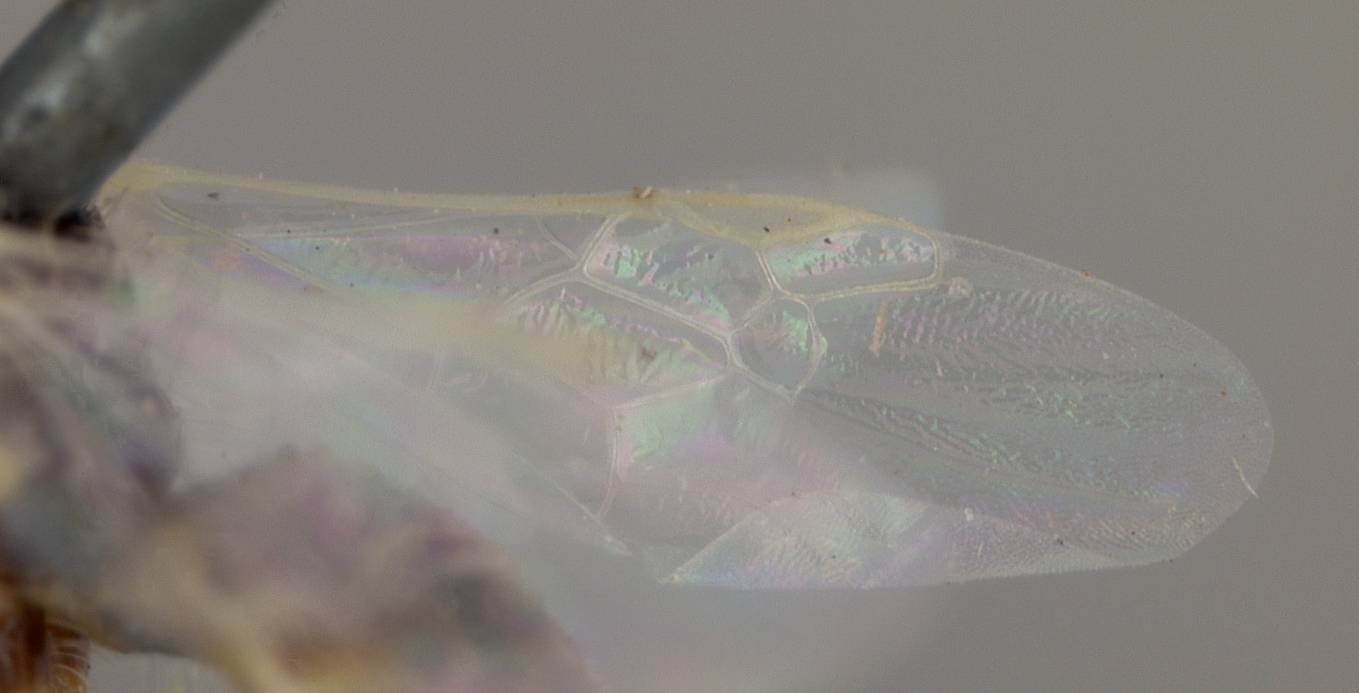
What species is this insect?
Perdita callicerata
